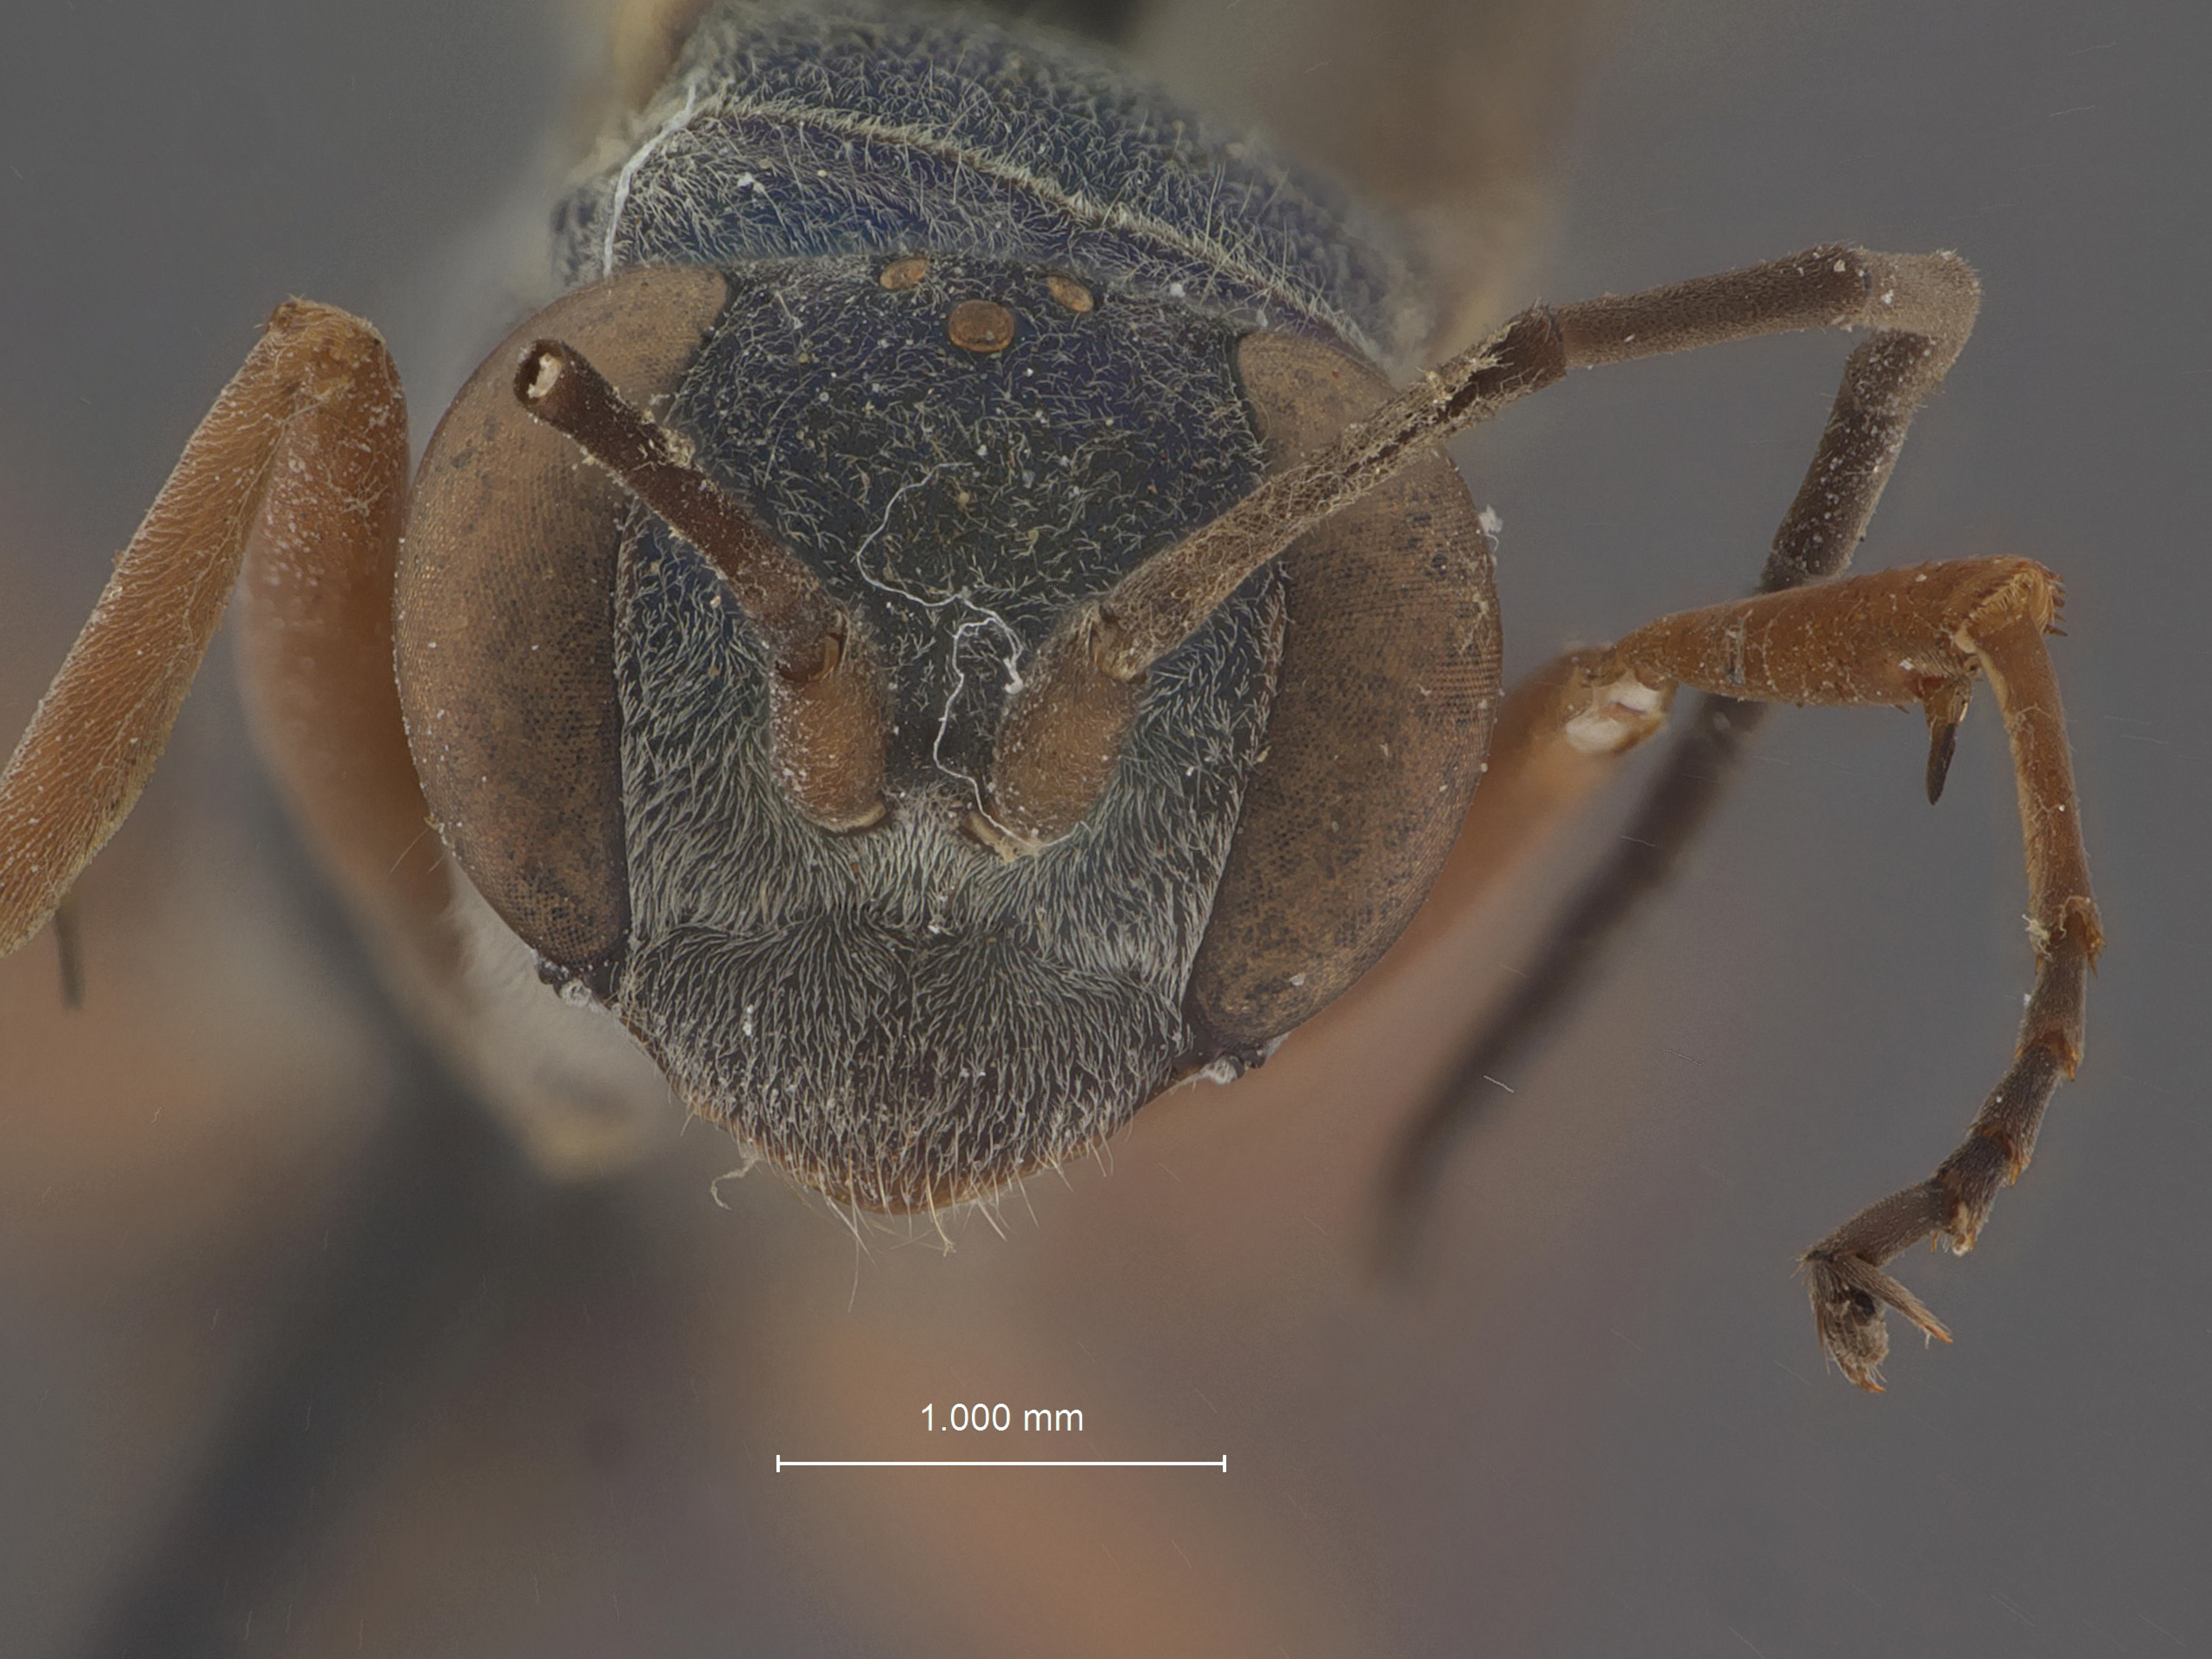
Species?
Auplopus mollis
